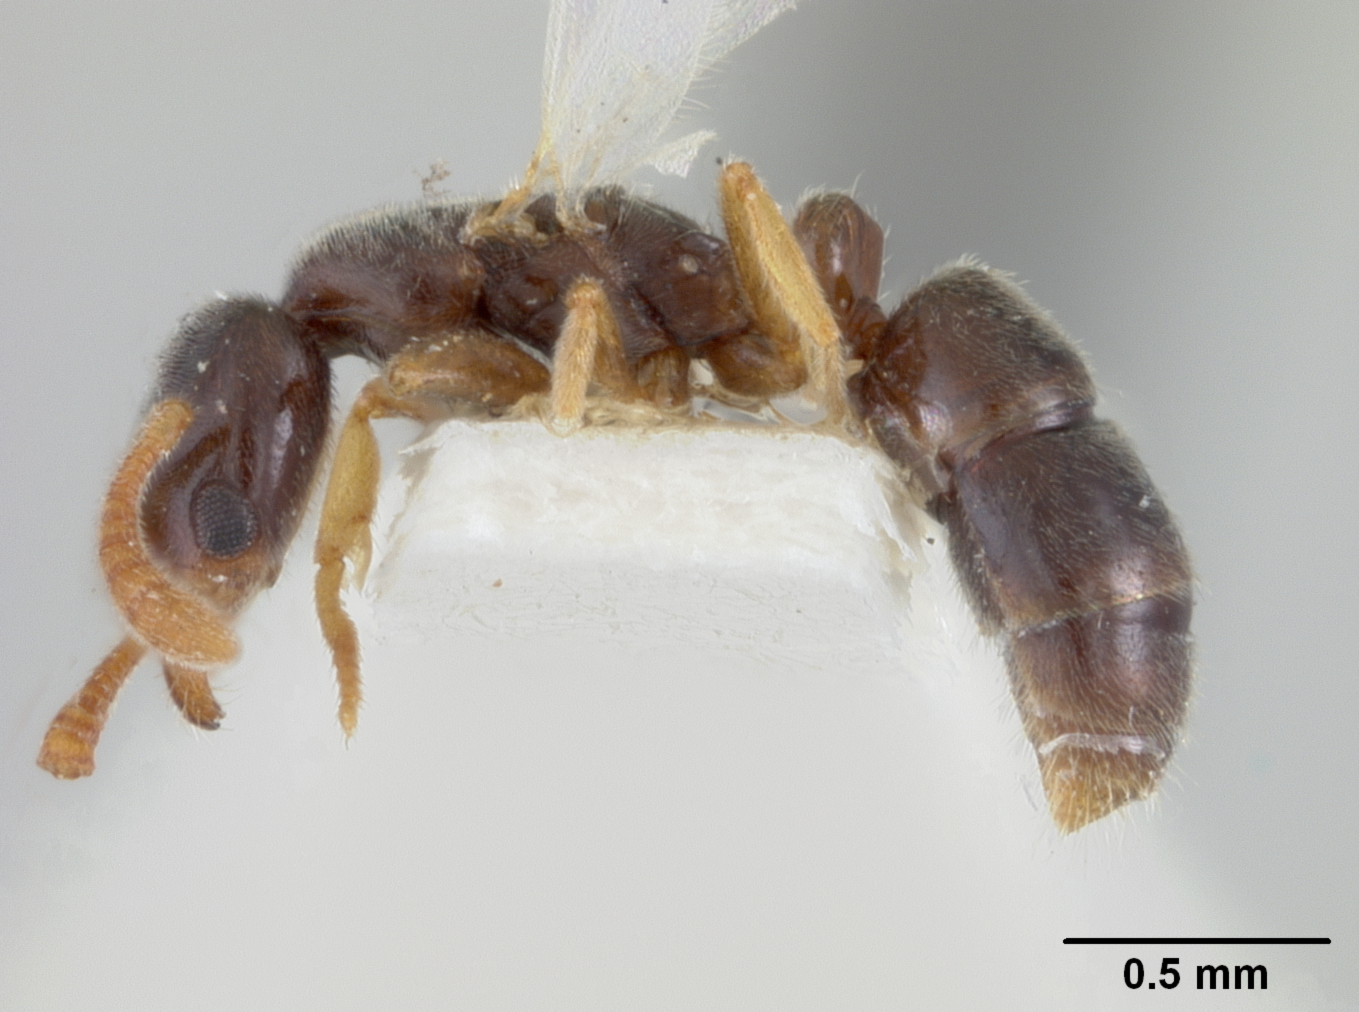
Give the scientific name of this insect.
Ponera oblongiceps
